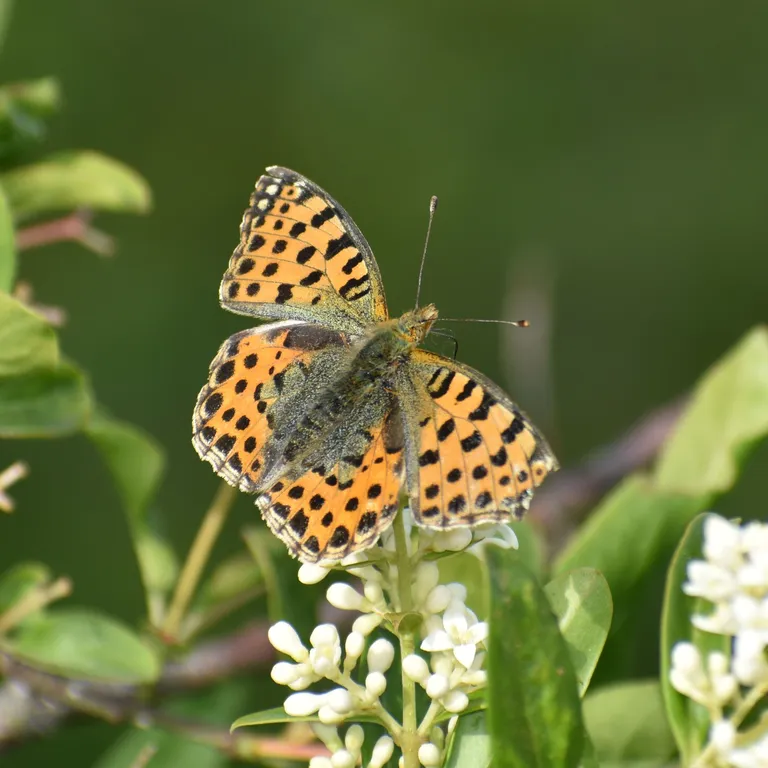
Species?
Issoria lathonia
